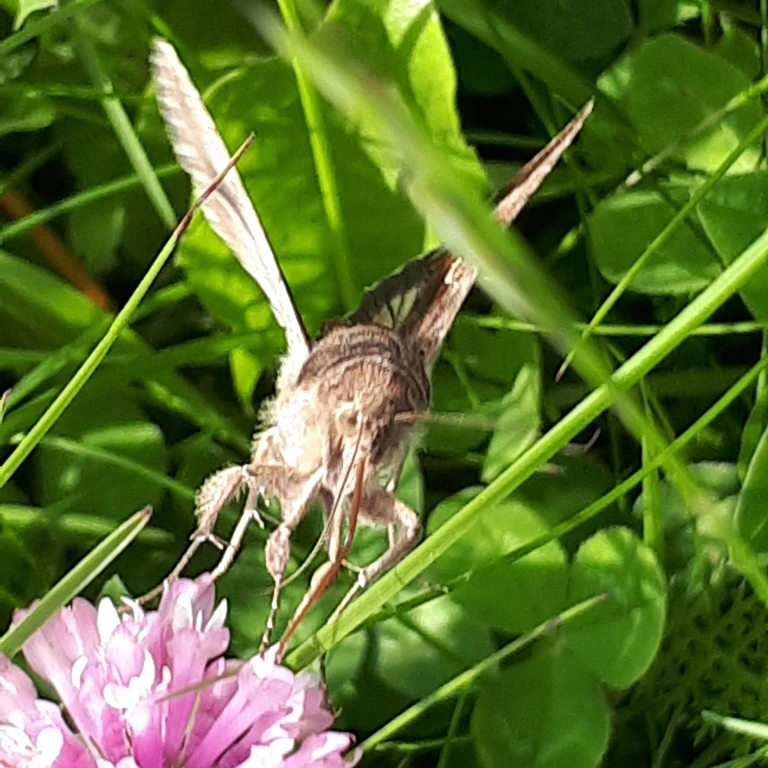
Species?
Autographa gamma
